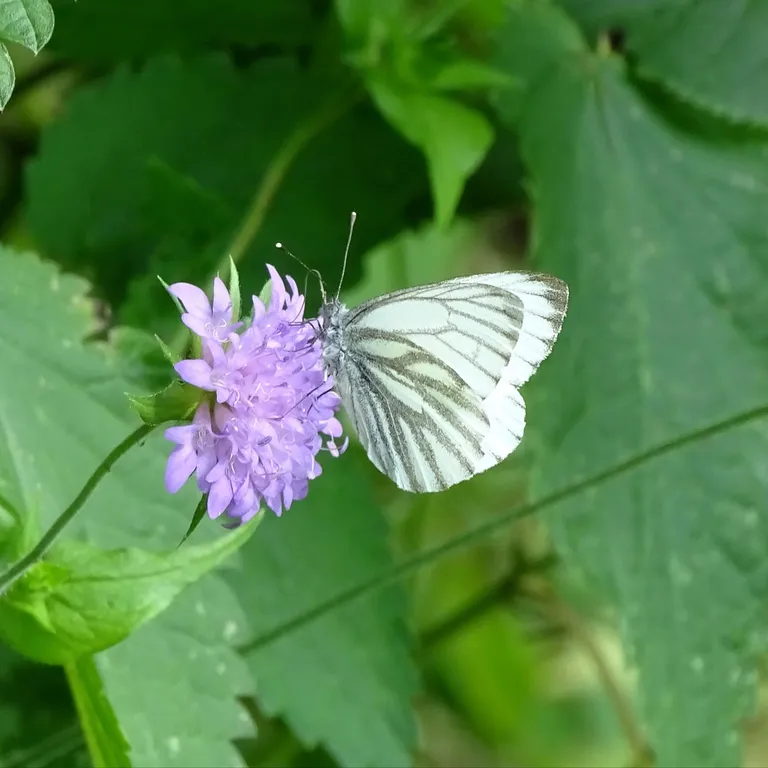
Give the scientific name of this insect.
Pieris napi
